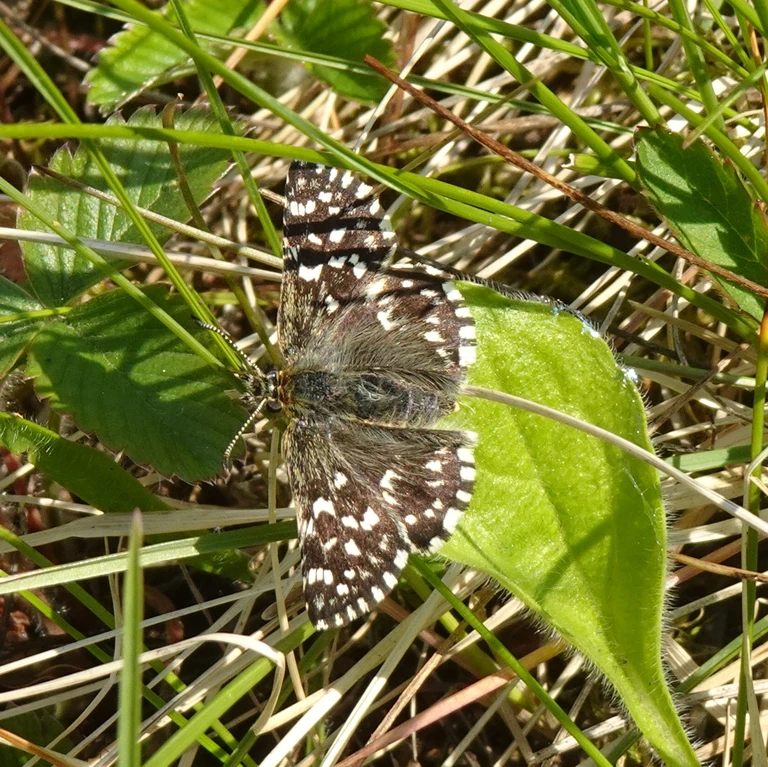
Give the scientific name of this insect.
Pyrgus malvae
